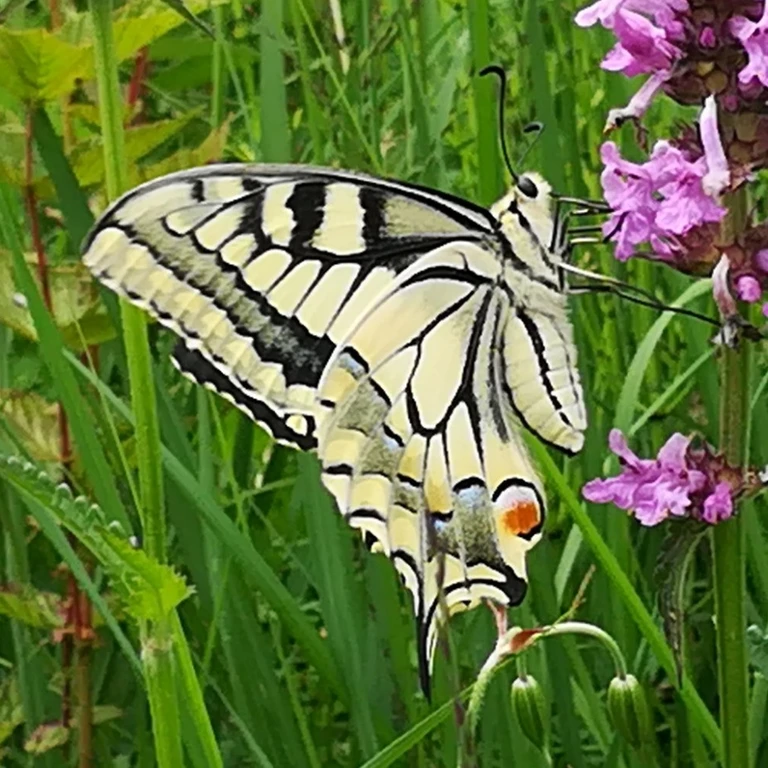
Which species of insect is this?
Papilio machaon
